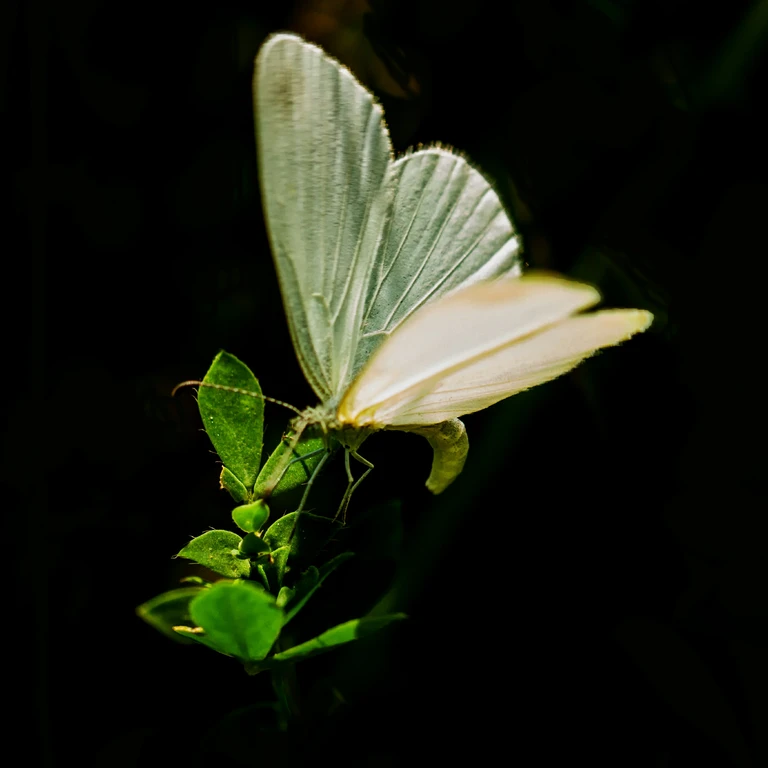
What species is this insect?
Leptidea sinapis/juvernica
